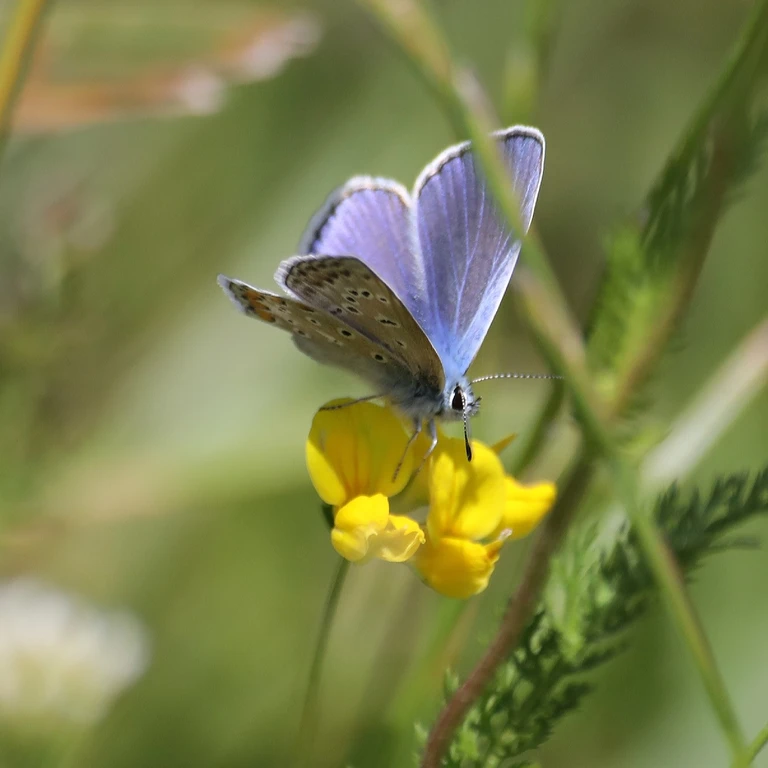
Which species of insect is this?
Polyommatus icarus
